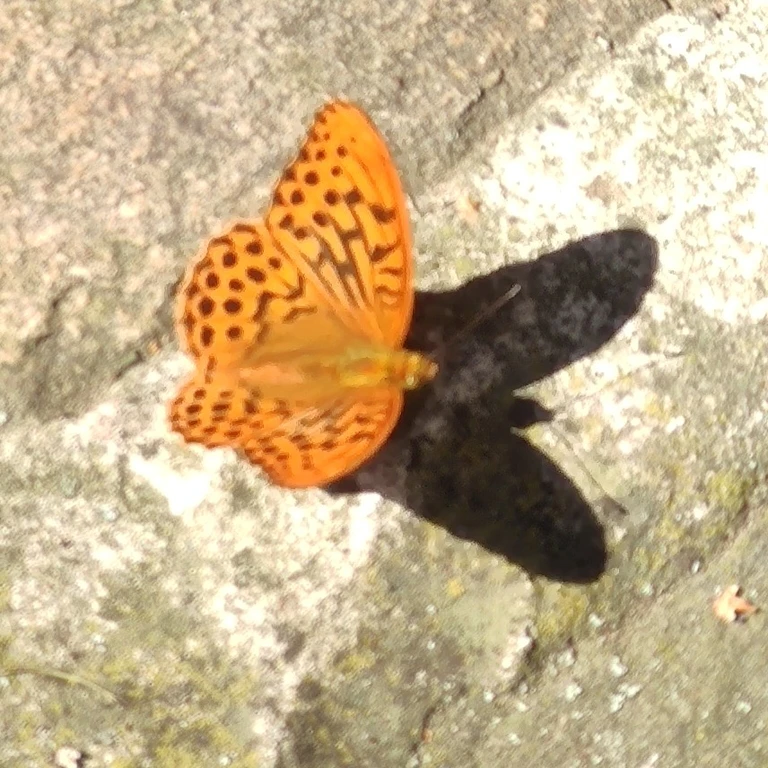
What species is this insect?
Argynnis paphia
